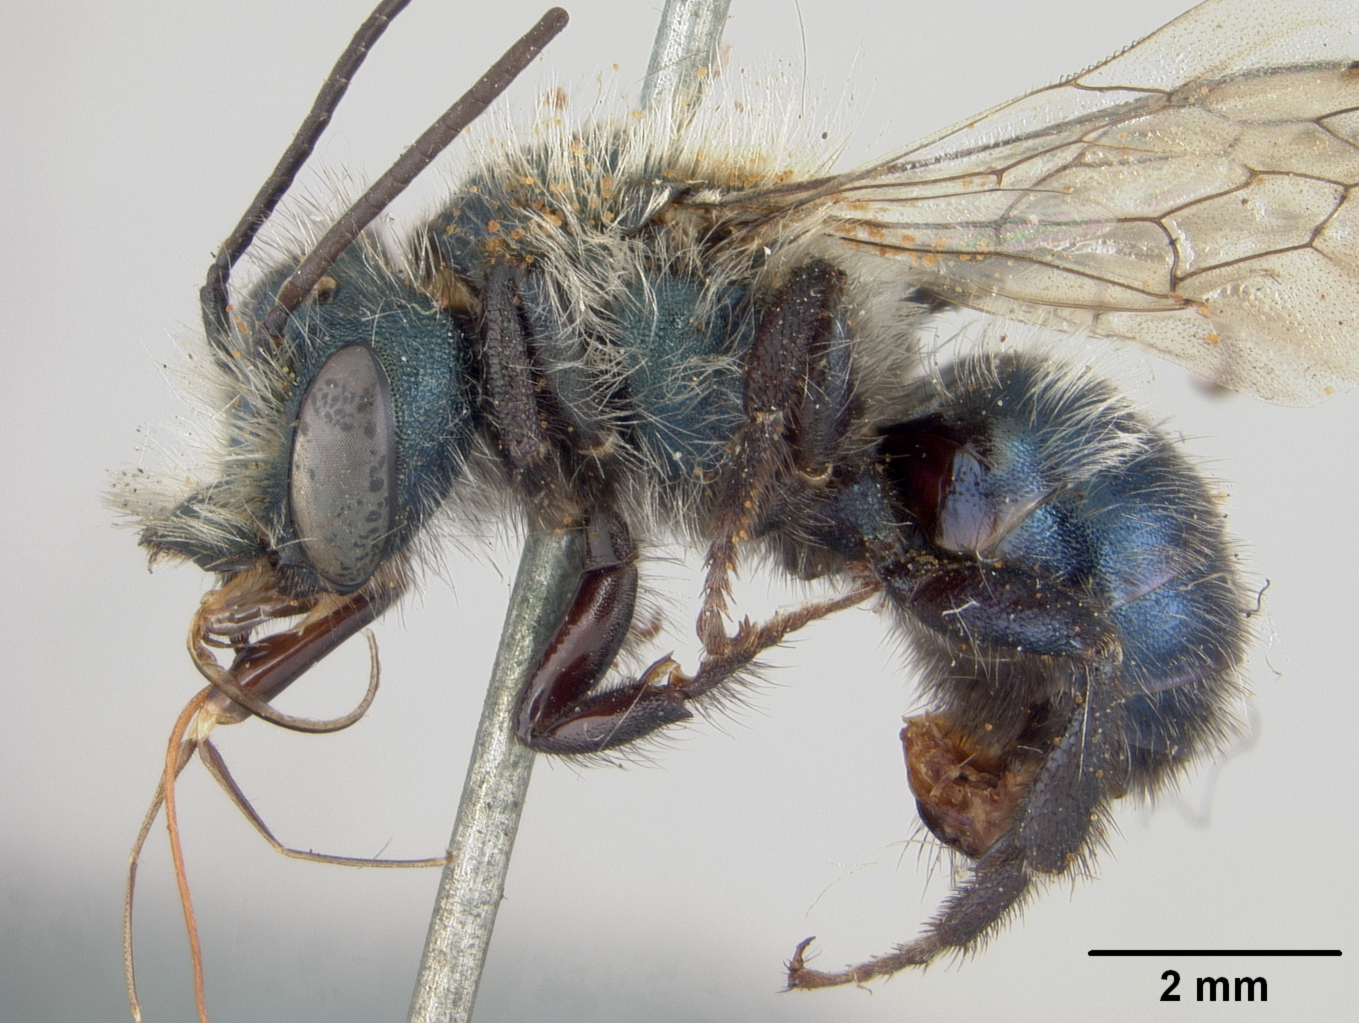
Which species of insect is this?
Osmia iridis
